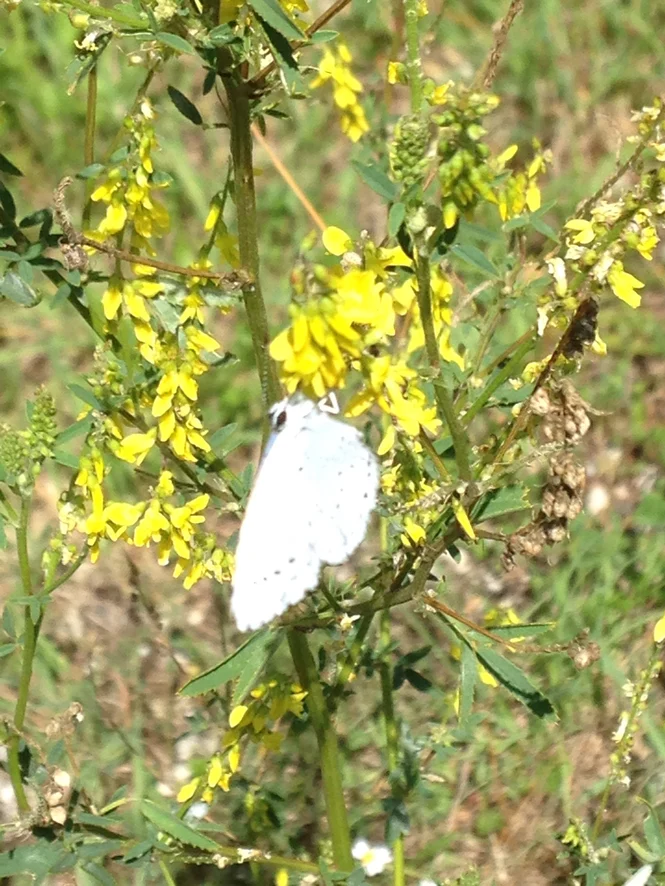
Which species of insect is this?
Celastrina argiolus
